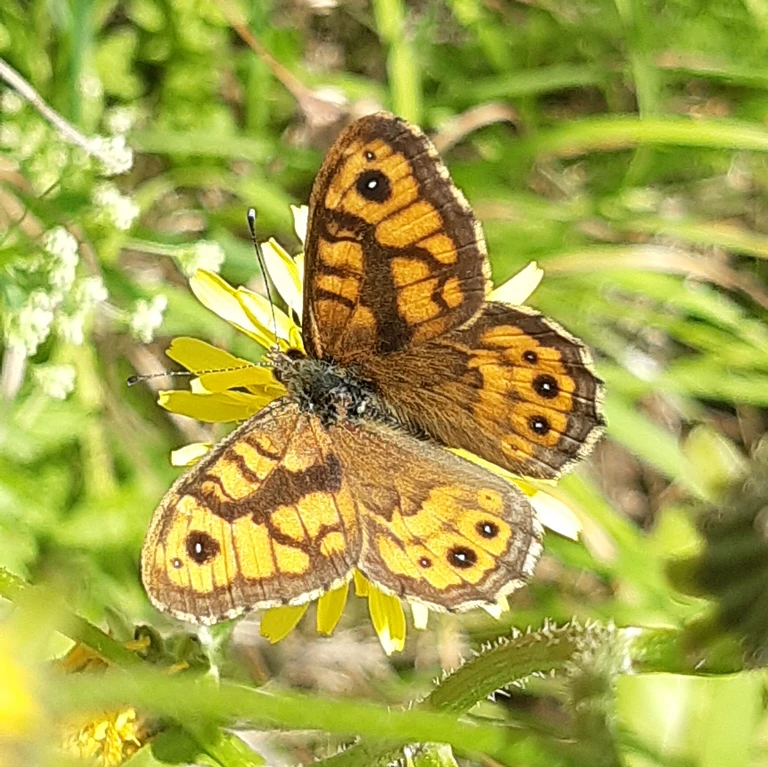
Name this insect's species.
Lasiommata megera (also Pararge megera)
